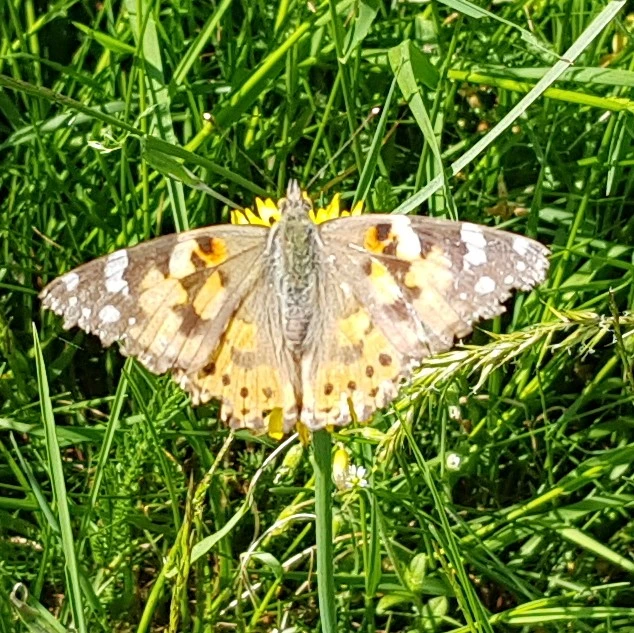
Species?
Vanessa cardui
